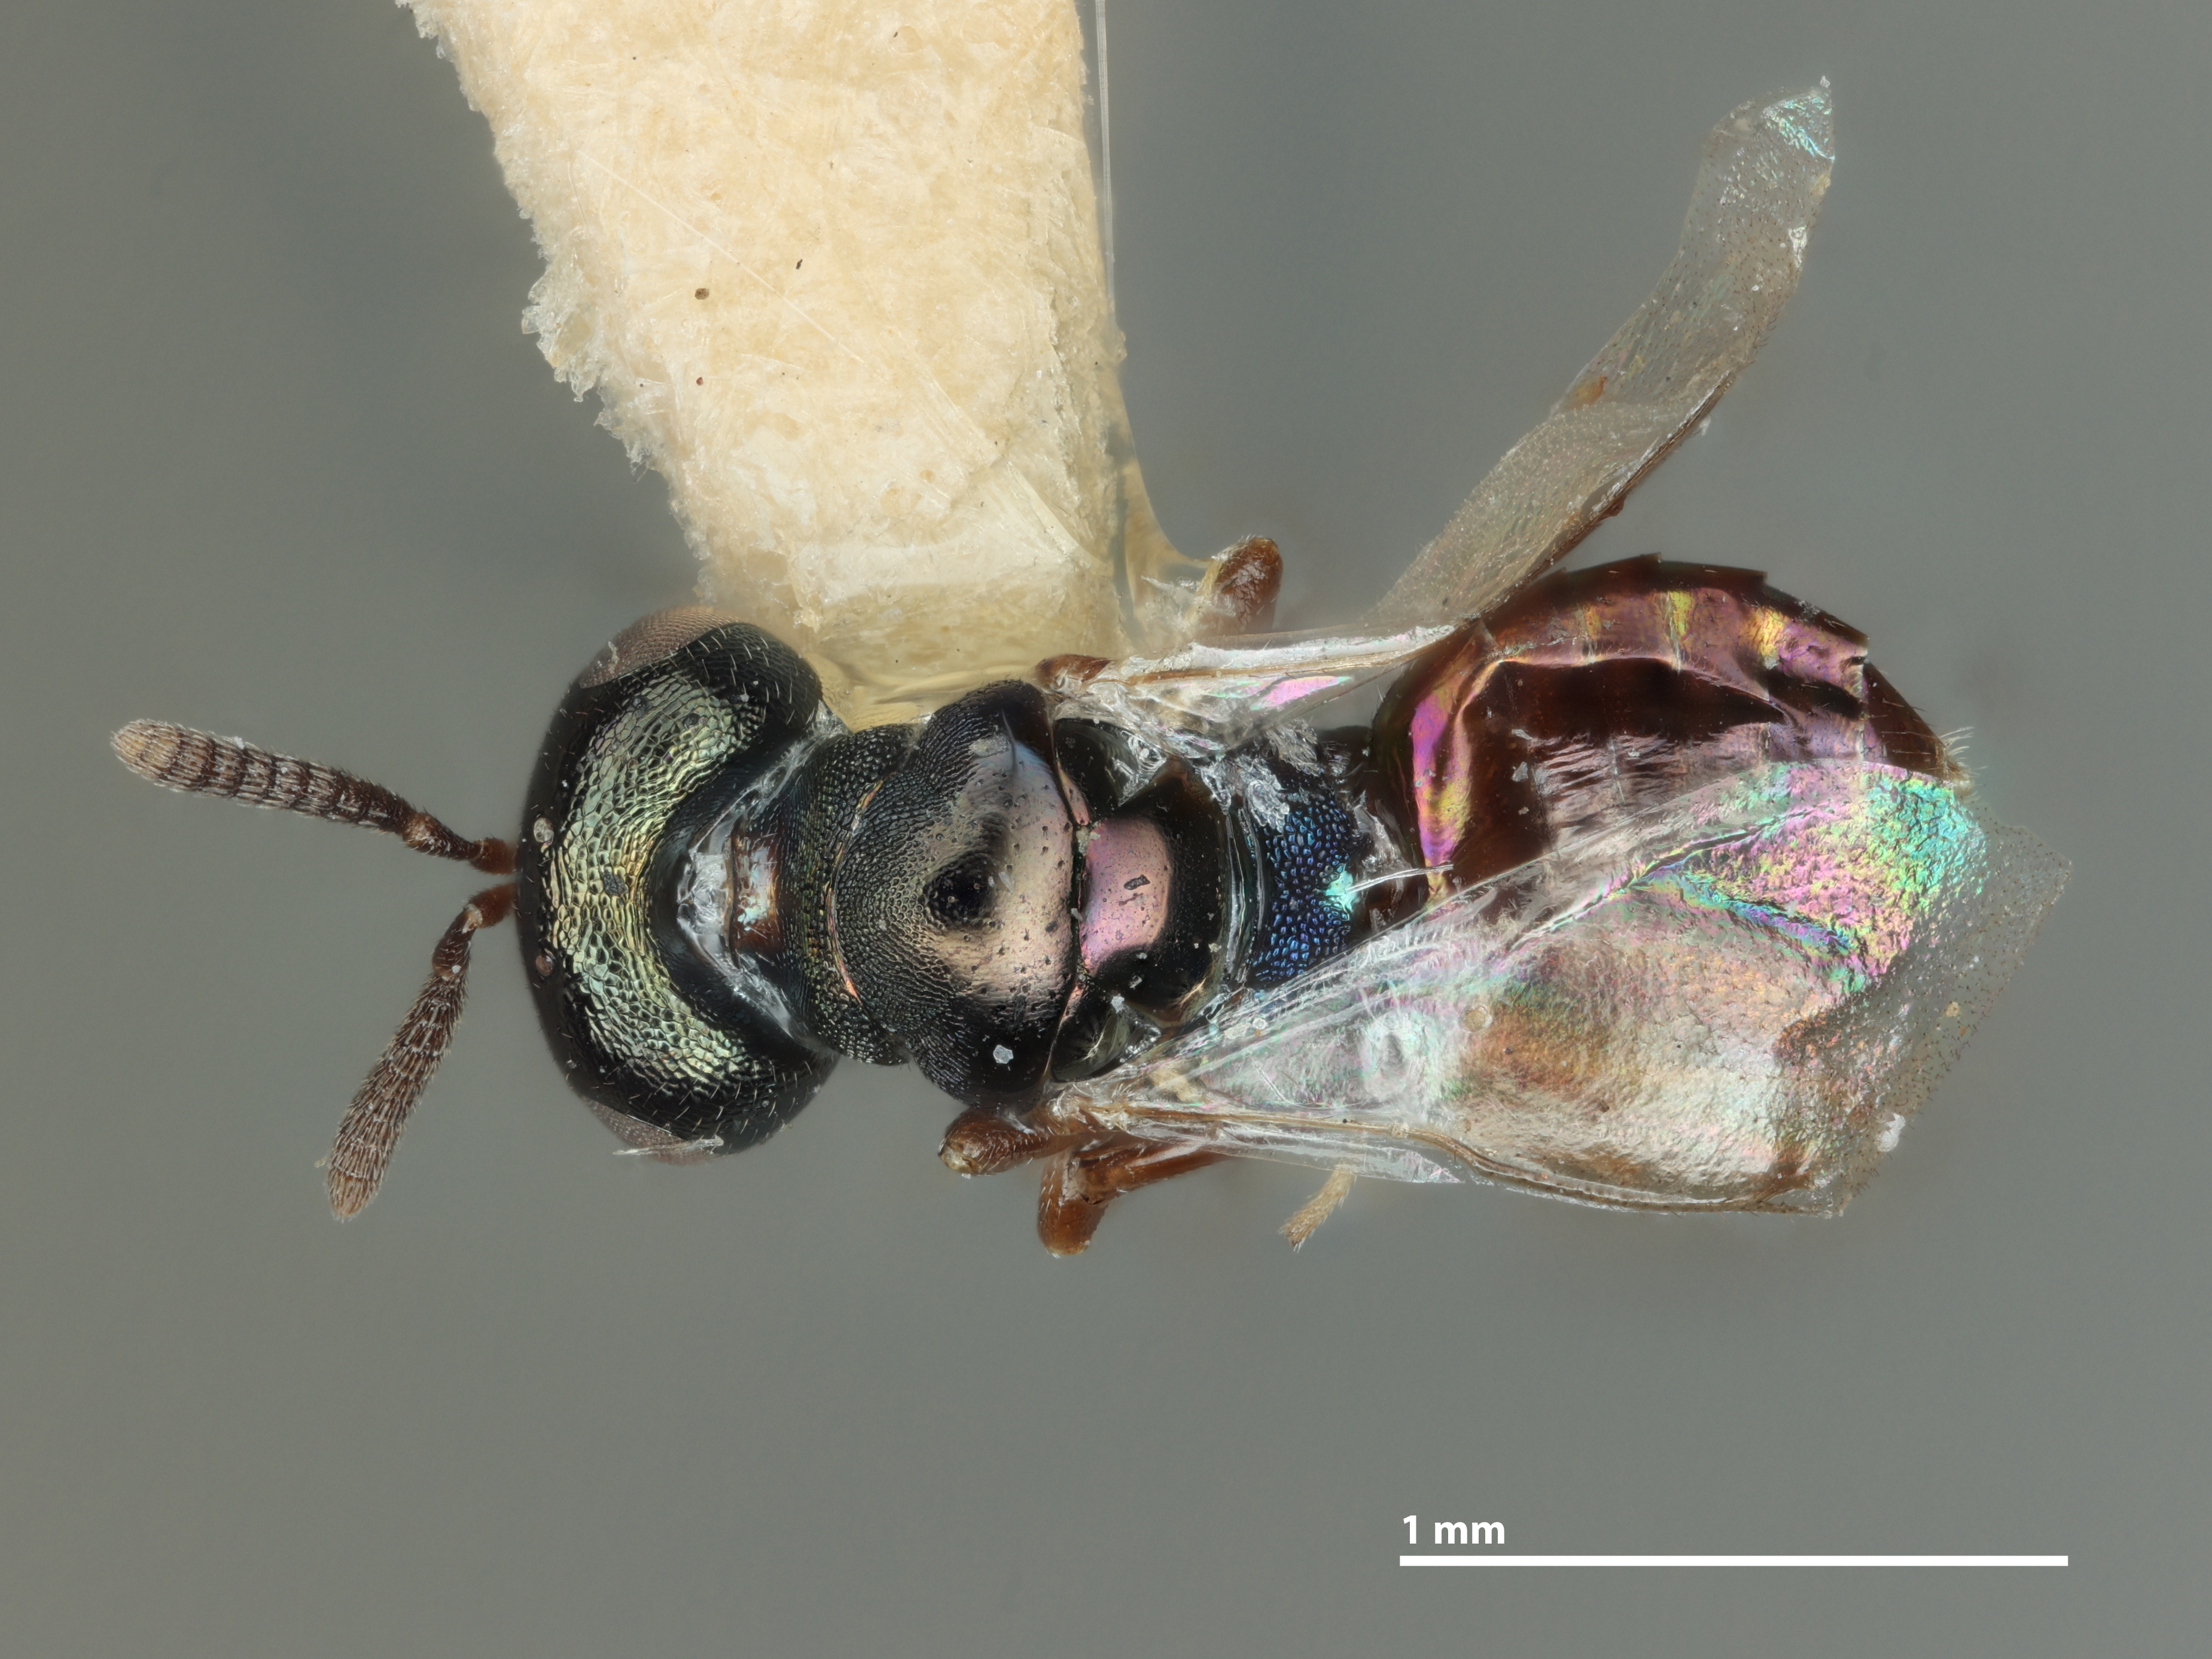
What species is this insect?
Systellogaster gahani
